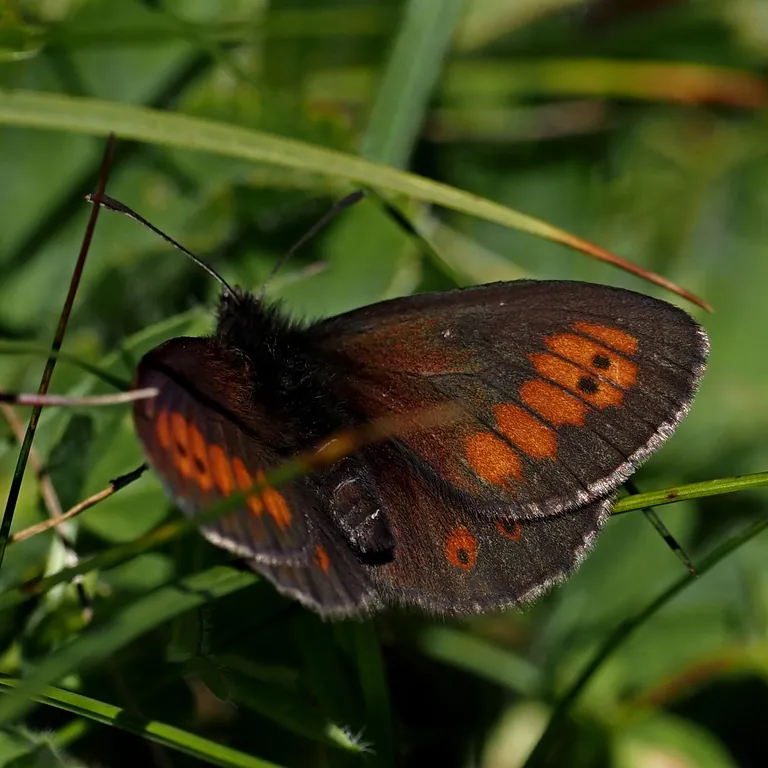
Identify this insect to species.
Erebia manto
